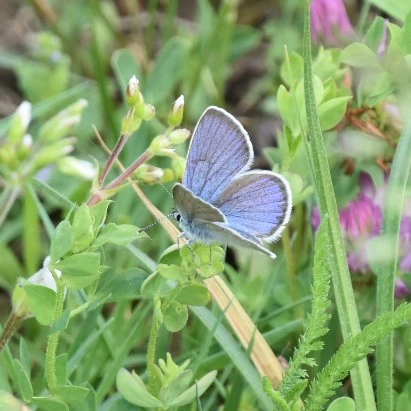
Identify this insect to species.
Cyaniris semiargus
